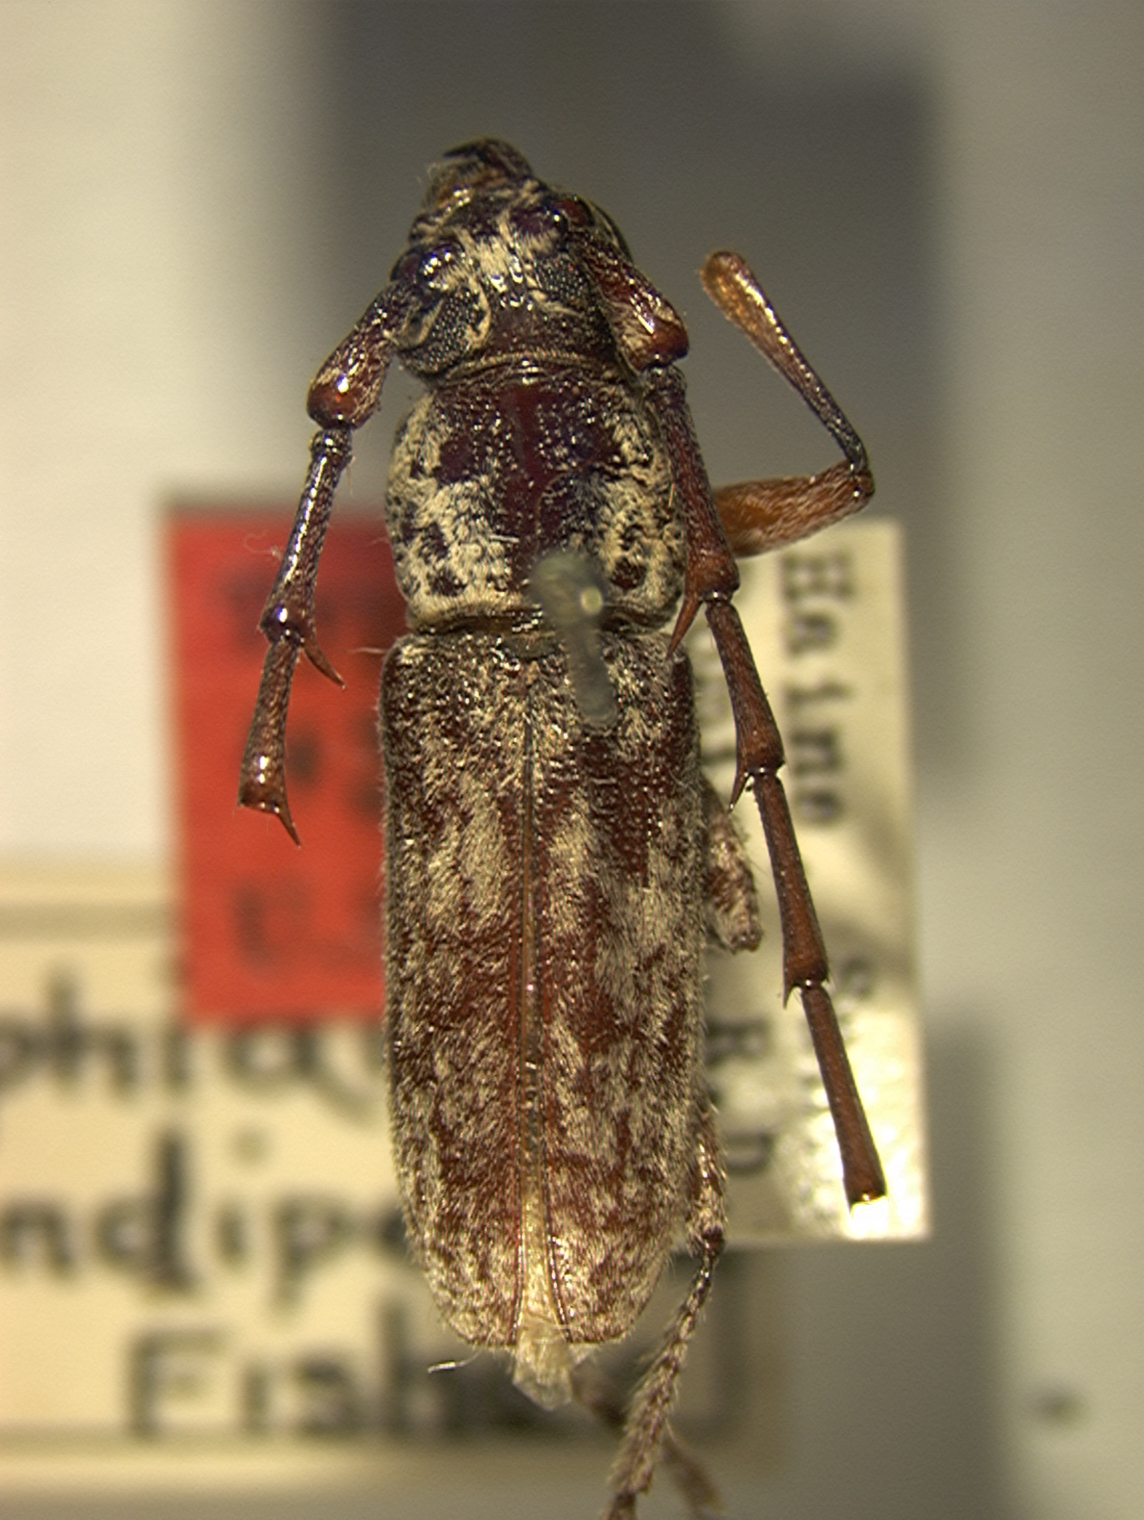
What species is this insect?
Elaphidion rotundipenne
